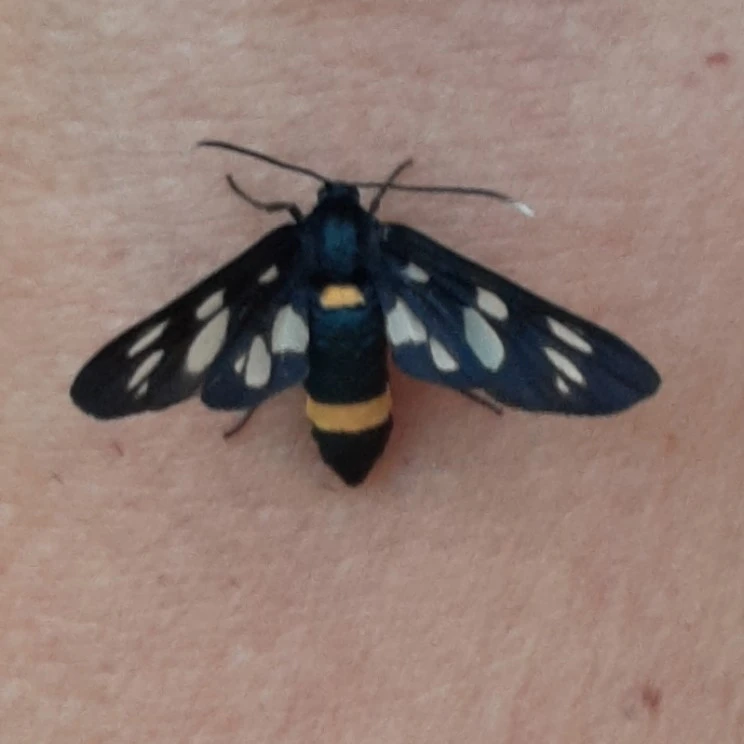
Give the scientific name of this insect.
Amata phegea
